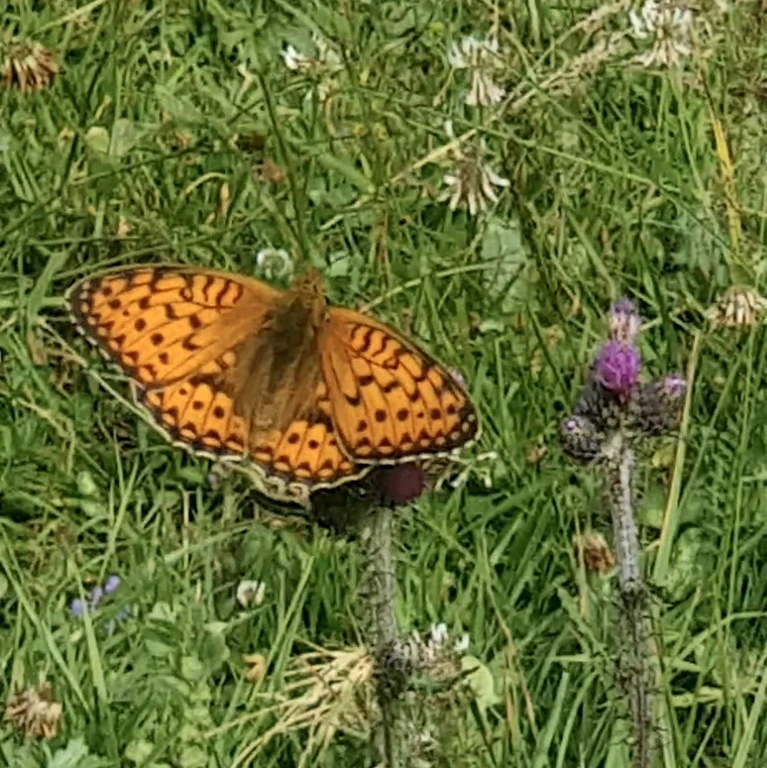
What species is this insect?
Speyeria aglaja
